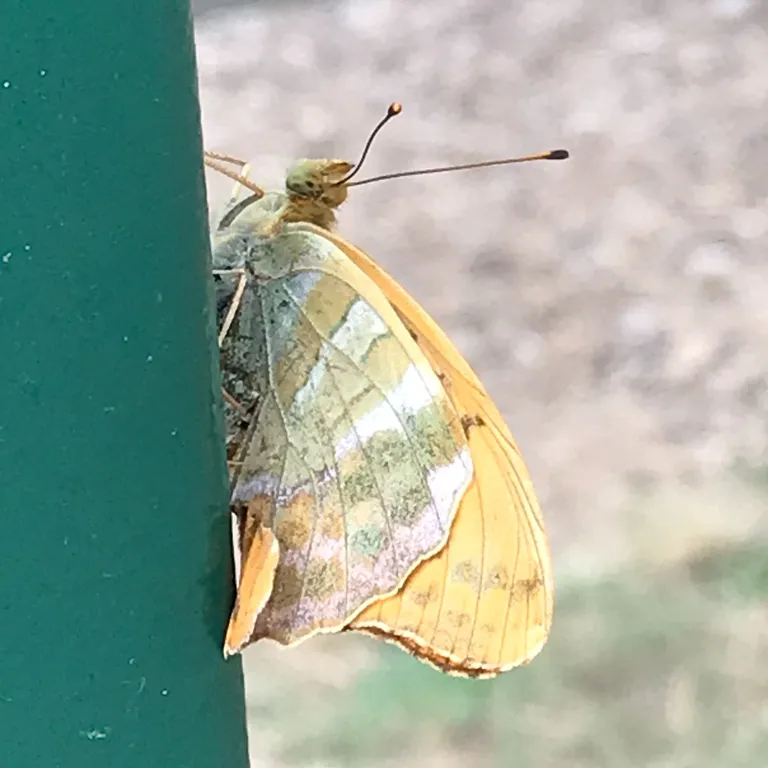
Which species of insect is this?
Argynnis paphia
